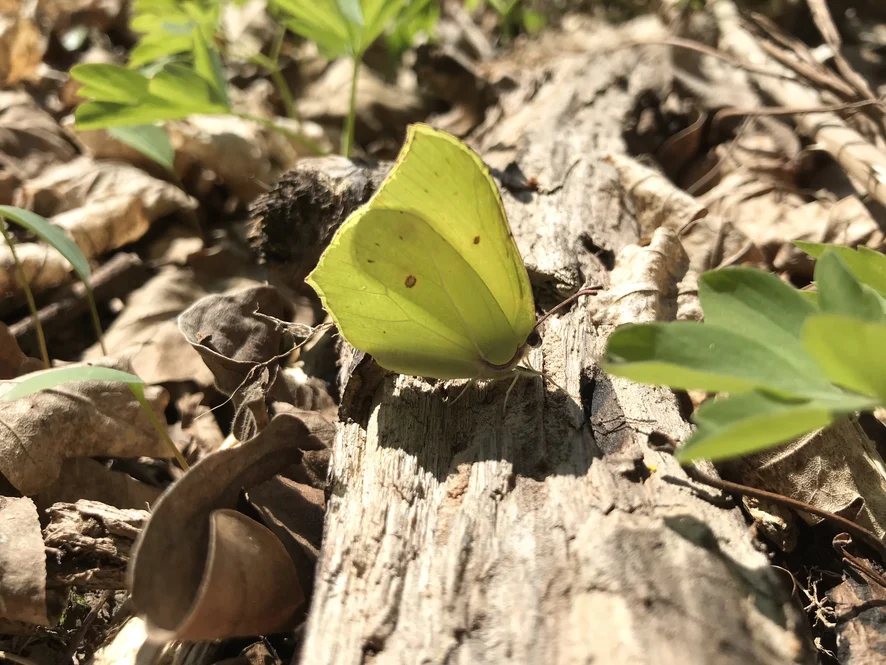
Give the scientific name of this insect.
Gonepteryx rhamni
